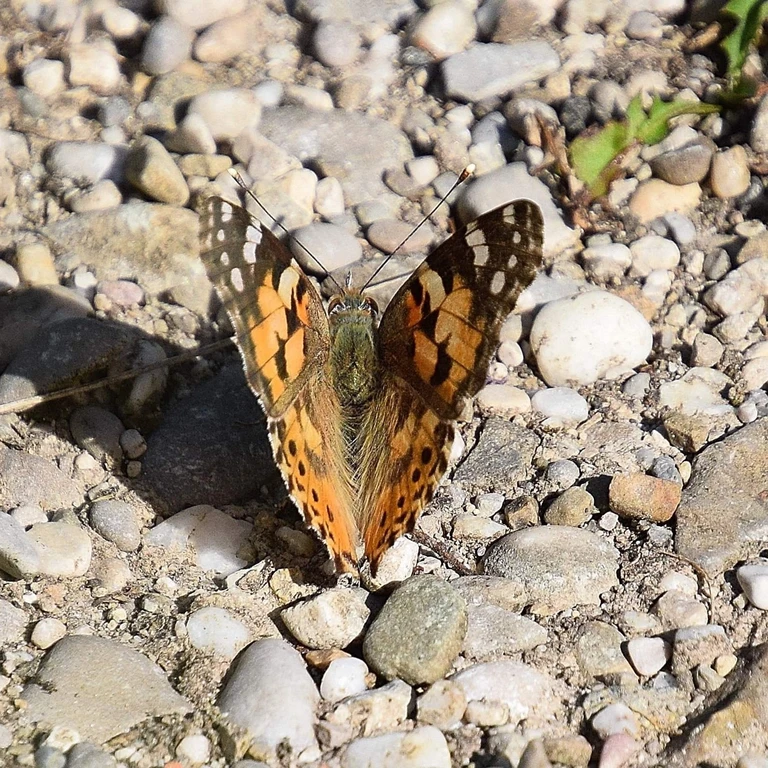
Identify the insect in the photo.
Vanessa cardui
